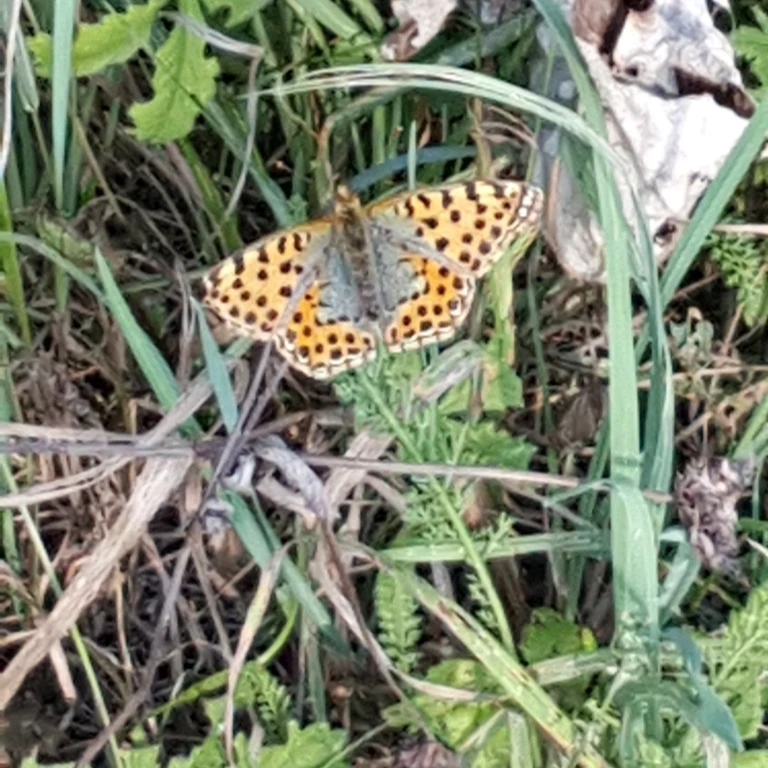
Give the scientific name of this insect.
Issoria lathonia
